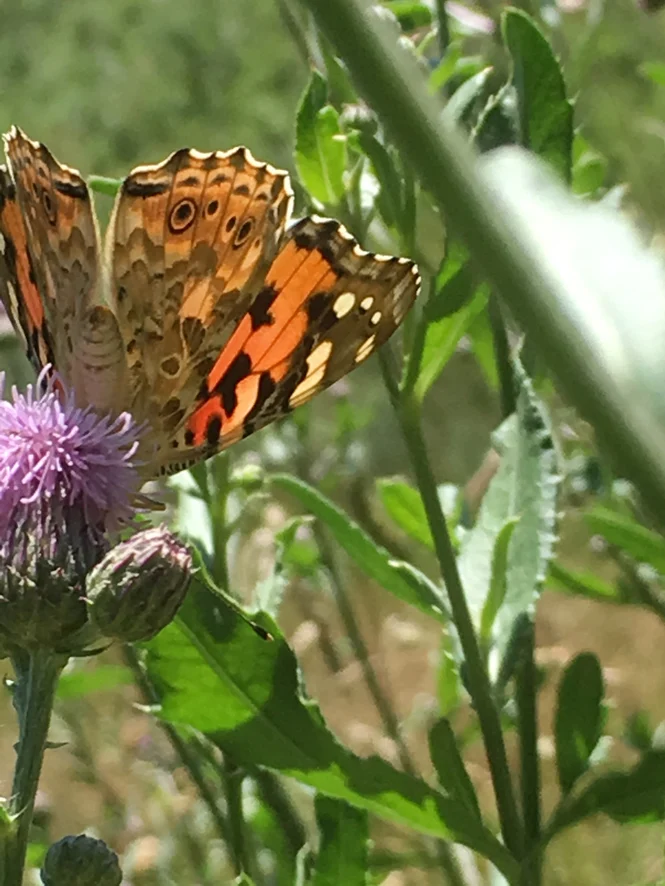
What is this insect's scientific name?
Vanessa cardui
